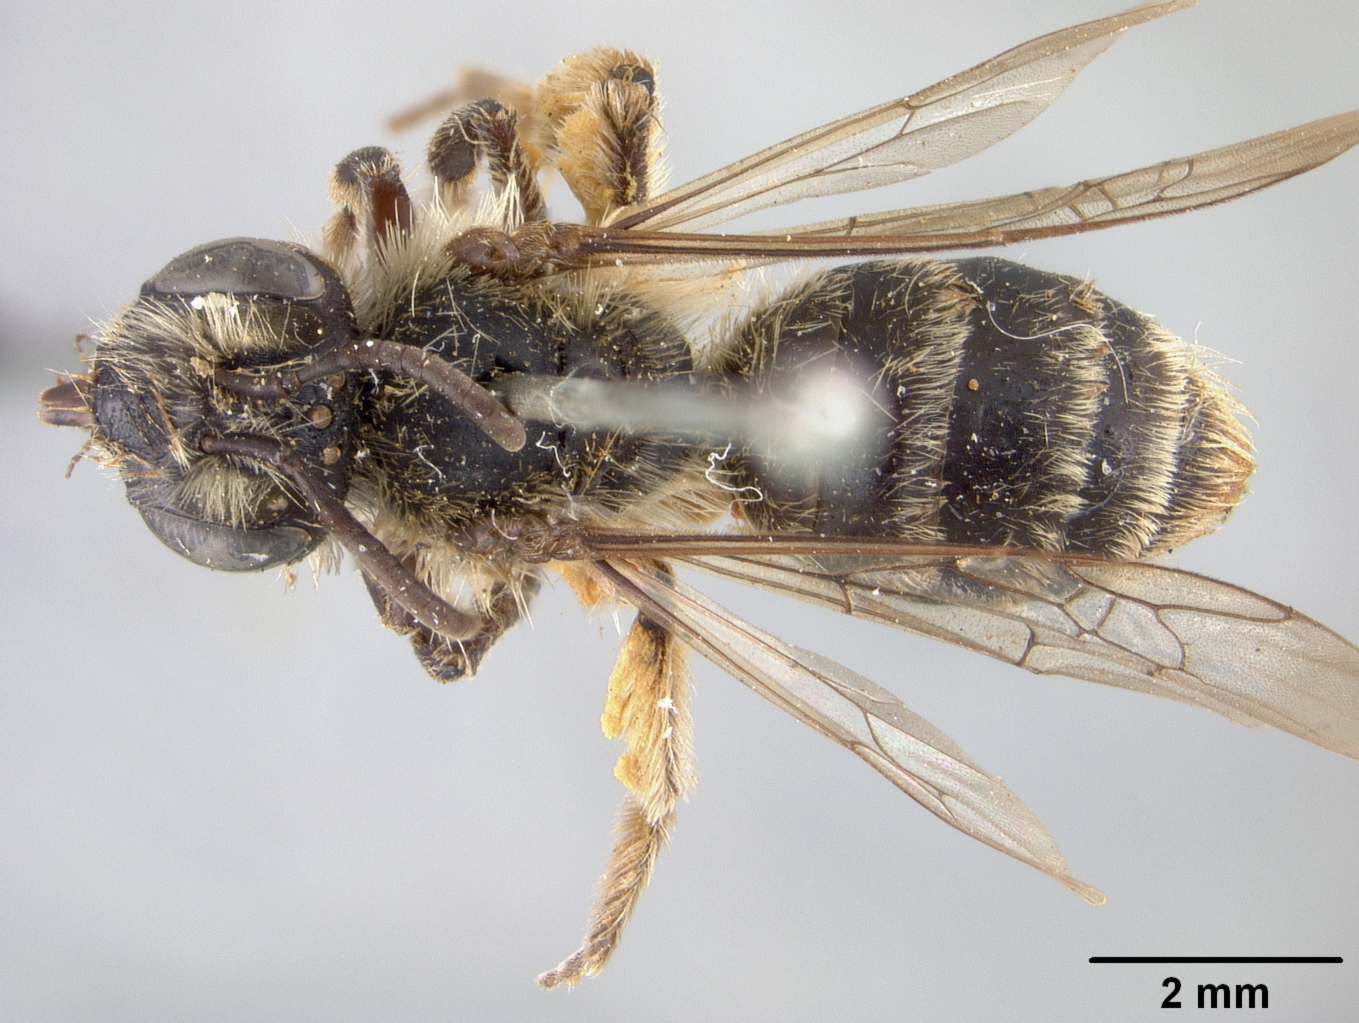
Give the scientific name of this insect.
Andrena rodilla
